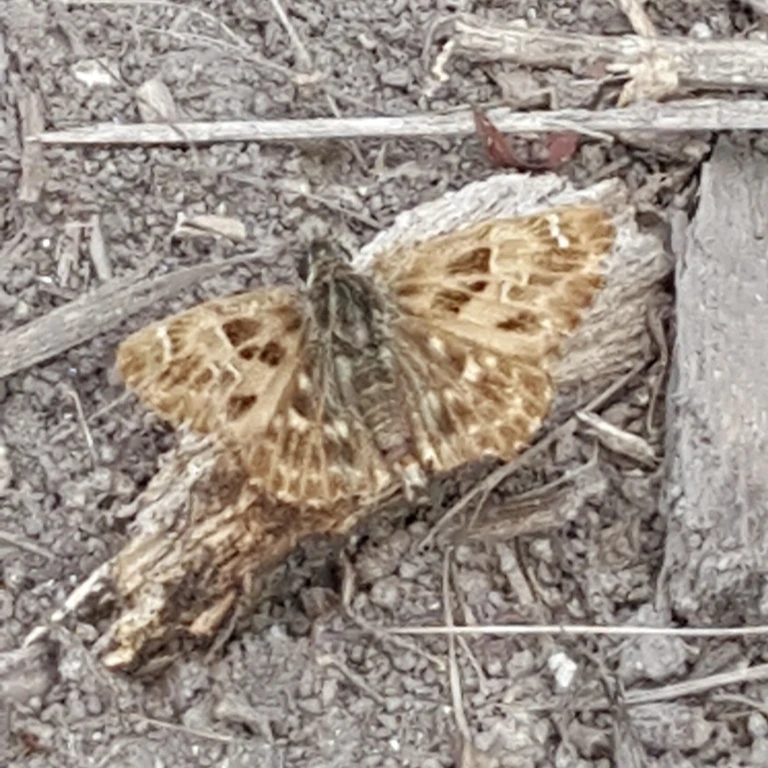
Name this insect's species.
Carcharodus alceae
